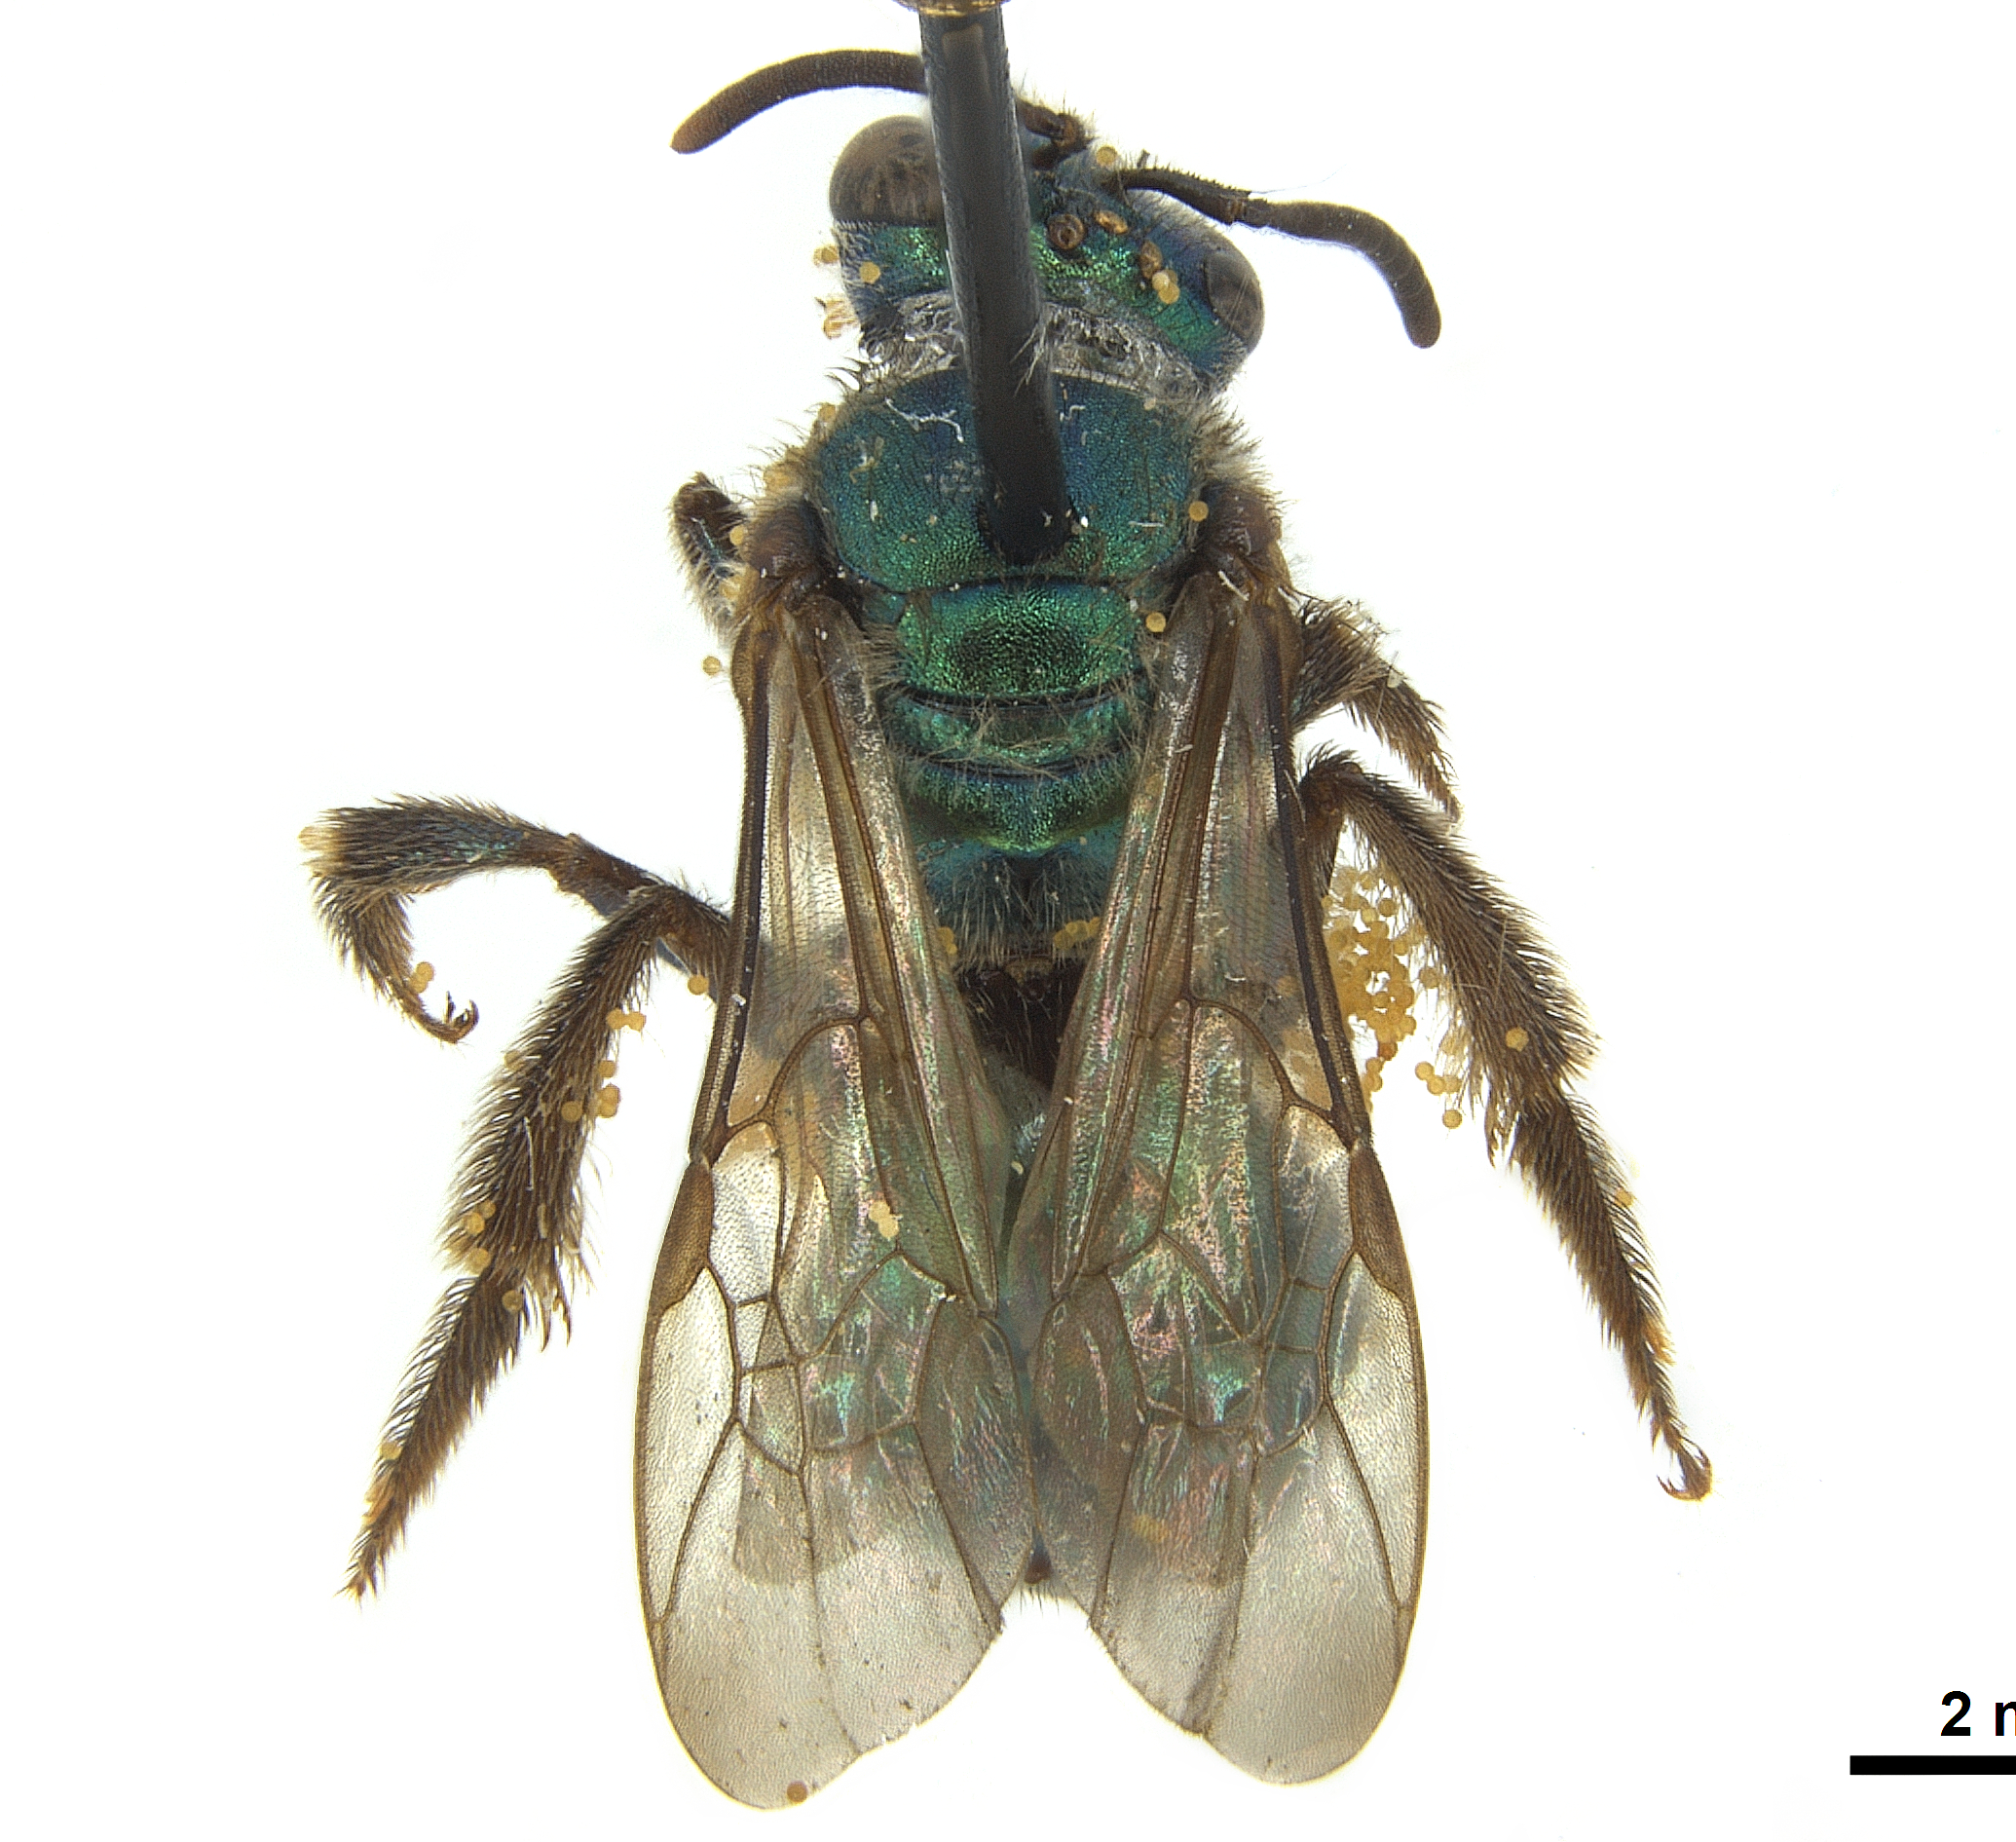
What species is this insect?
Caenaugochlora costaricensis
